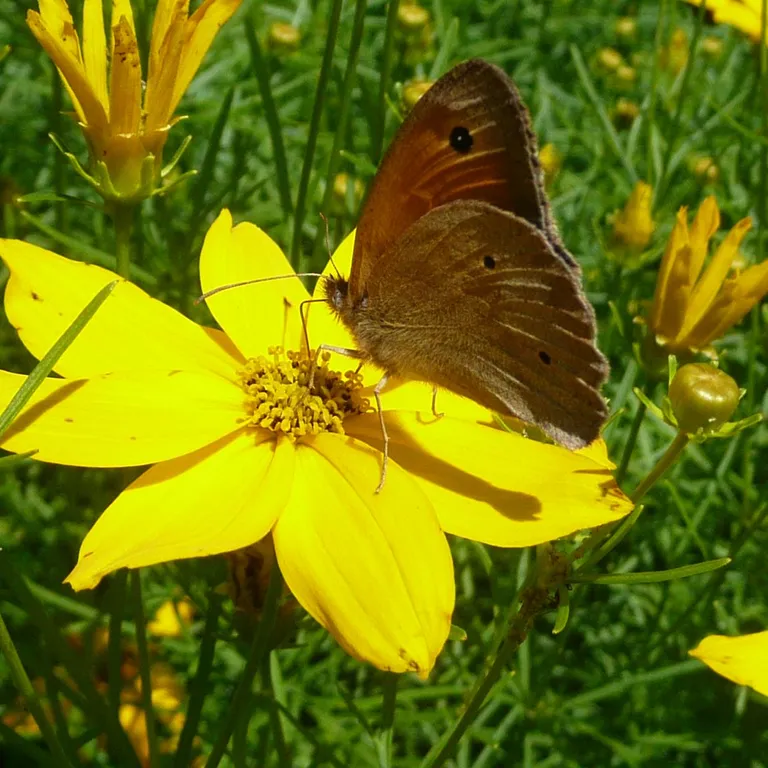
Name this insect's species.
Maniola jurtina
